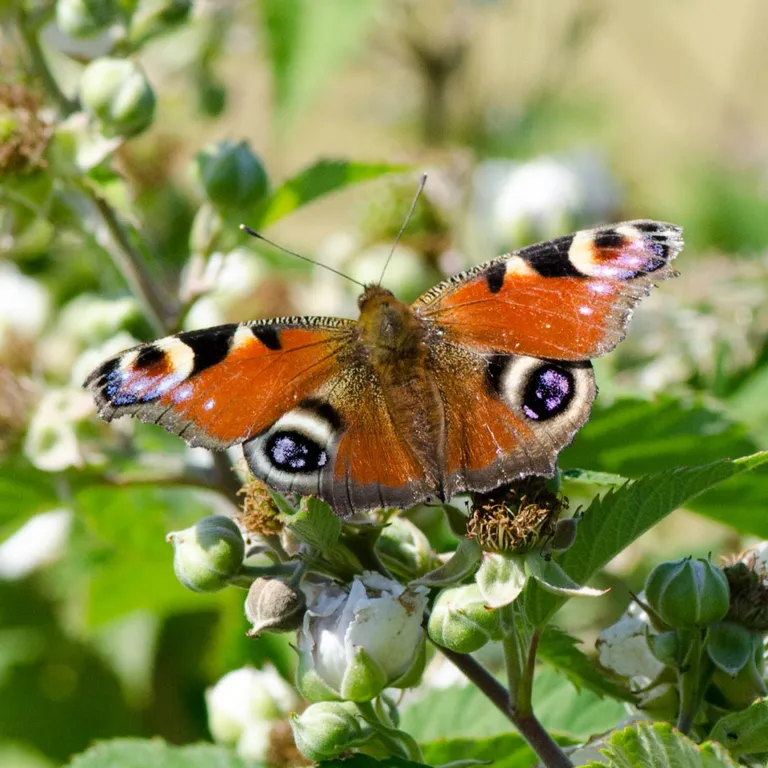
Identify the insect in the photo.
Aglais io
